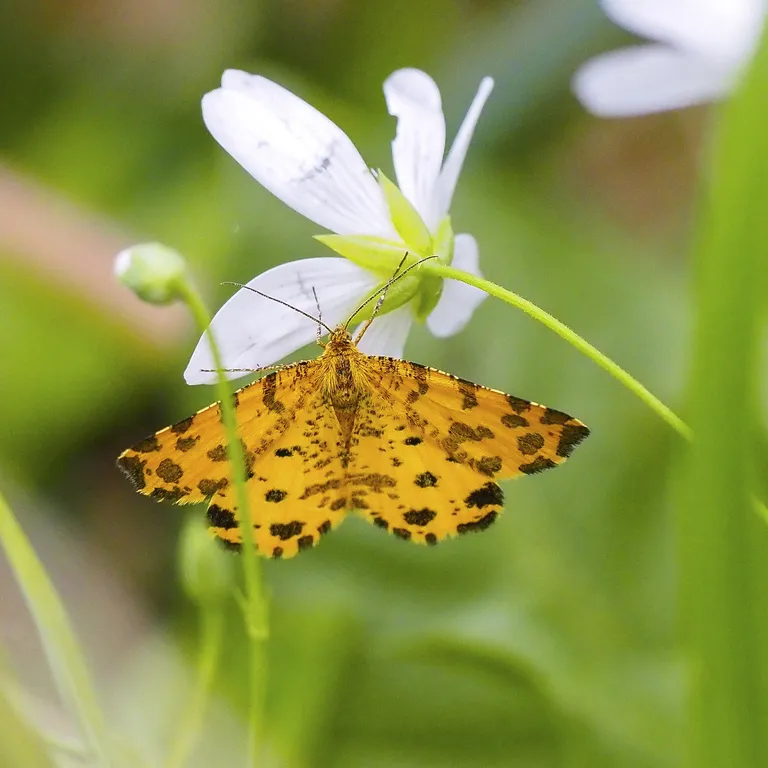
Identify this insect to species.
Pseudopanthera macularia
